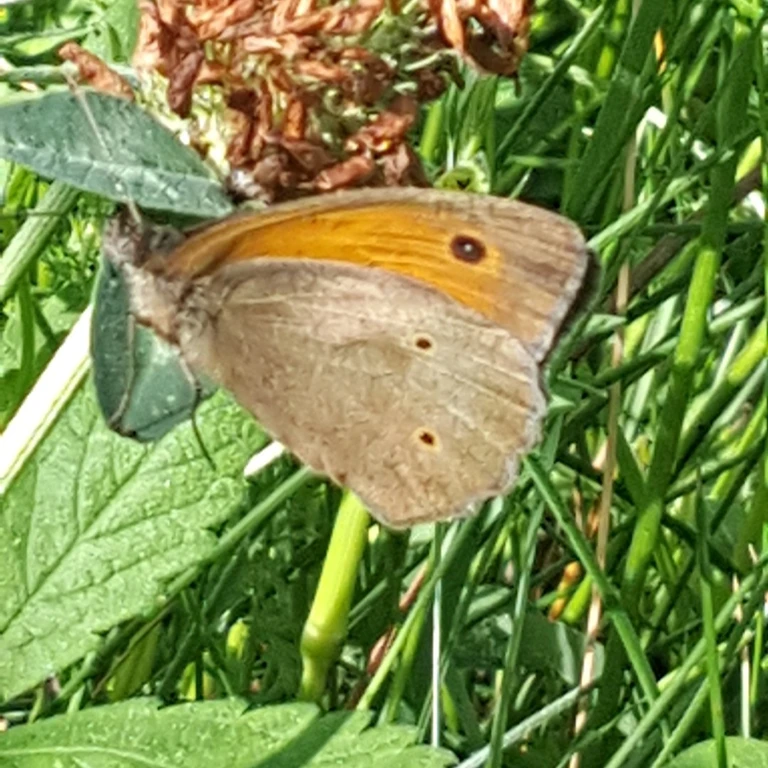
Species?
Maniola jurtina
